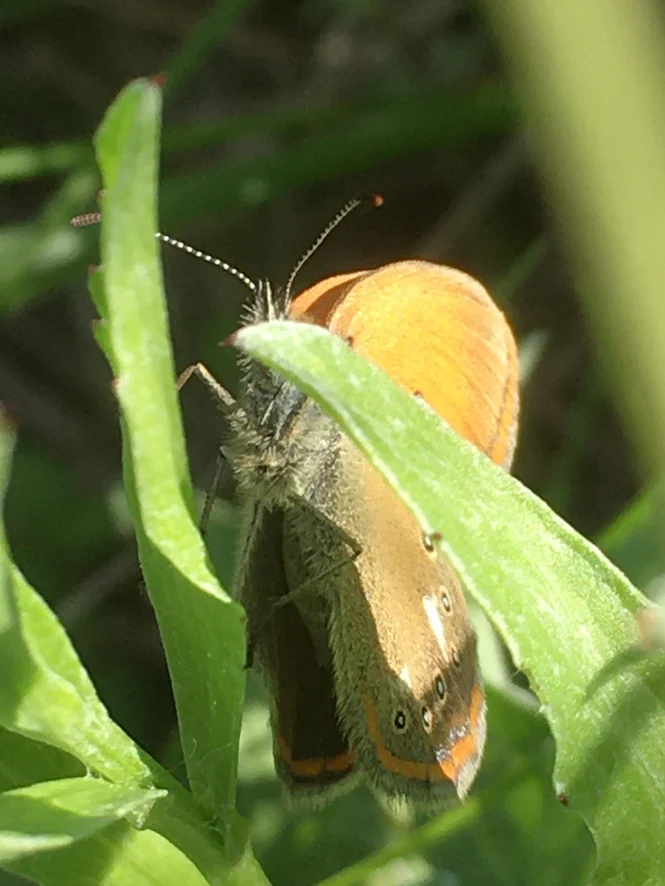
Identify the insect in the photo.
Coenonympha glycerion (also Coenonympha iphis)
